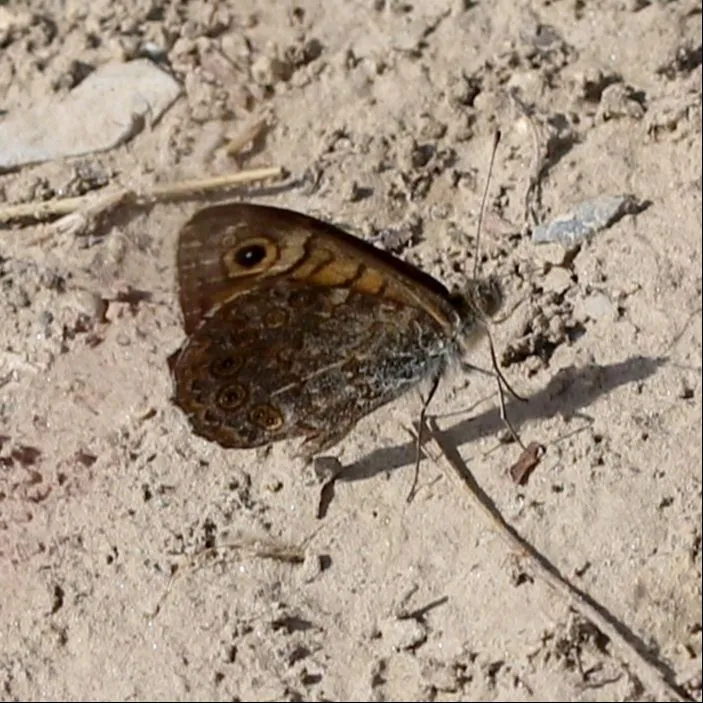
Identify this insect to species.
Lasiommata megera (also Pararge megera)
